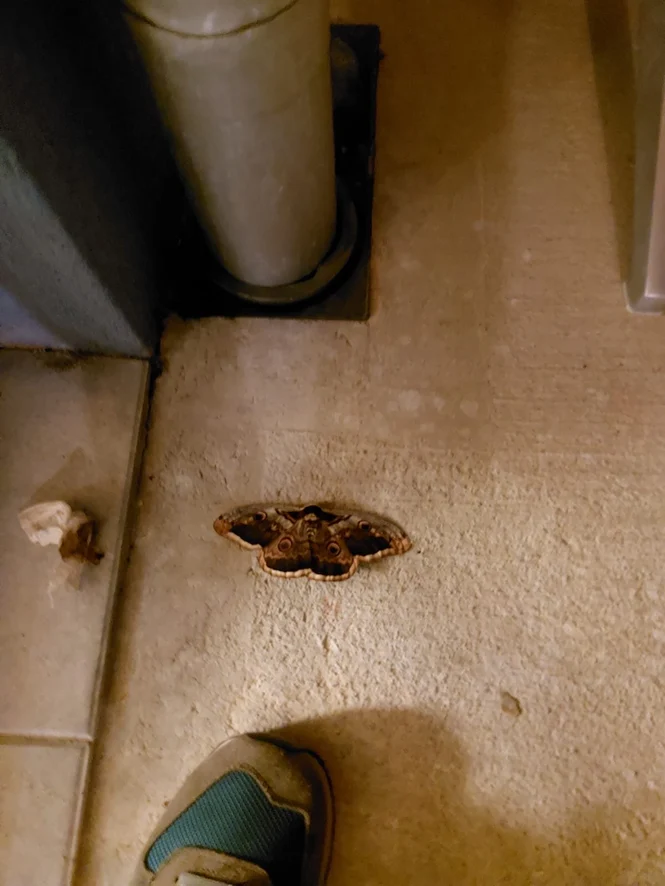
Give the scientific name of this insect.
Saturnia pyri
